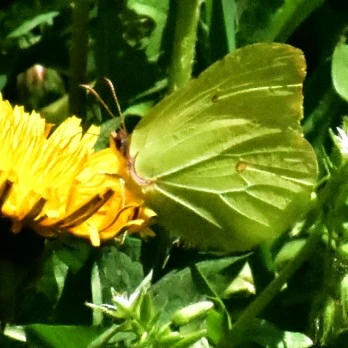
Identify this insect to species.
Gonepteryx rhamni
